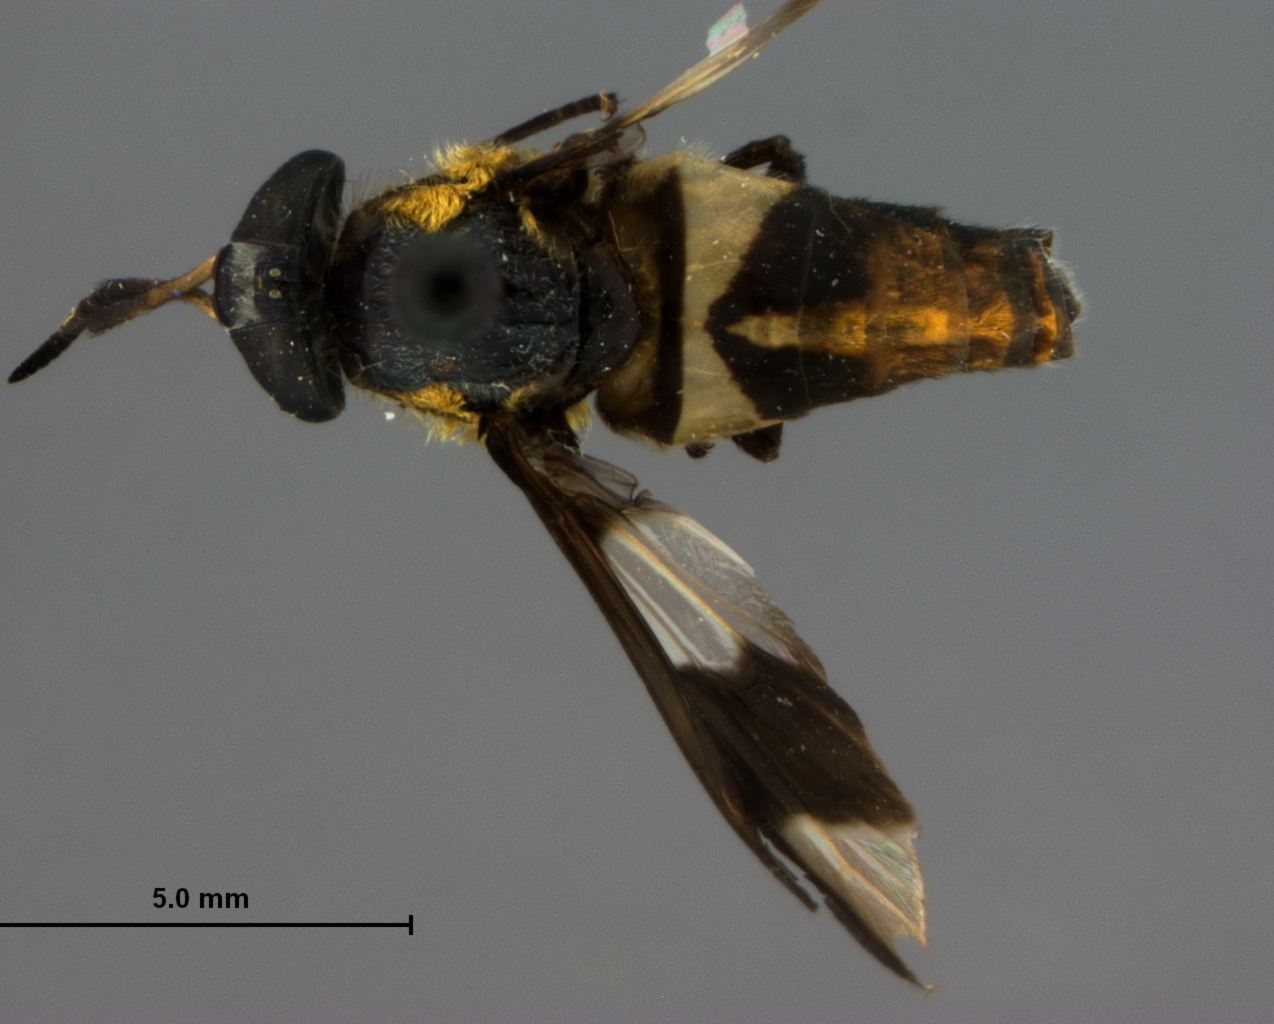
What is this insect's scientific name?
Chrysops indiana
